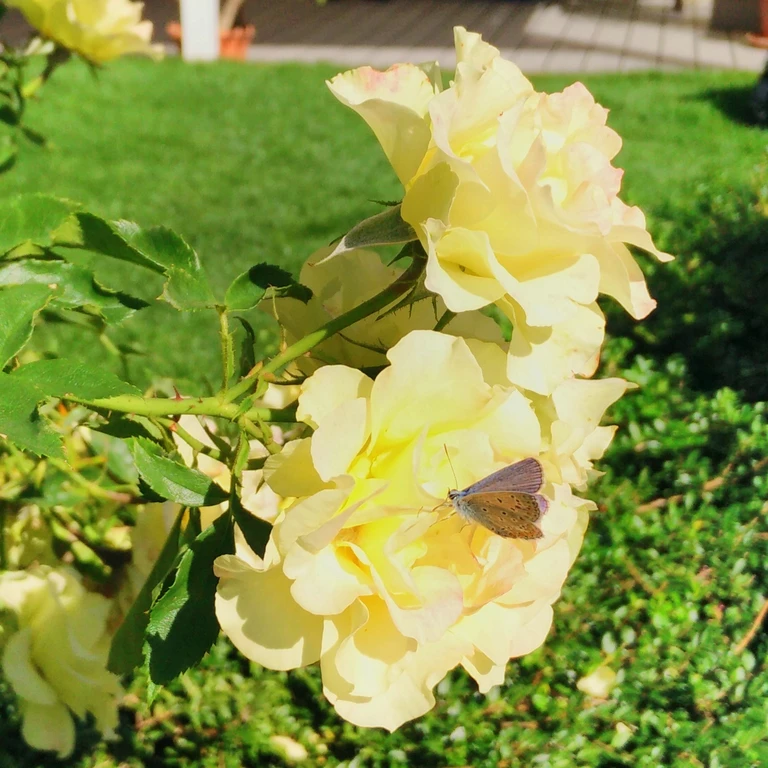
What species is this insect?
Polyommatus icarus
